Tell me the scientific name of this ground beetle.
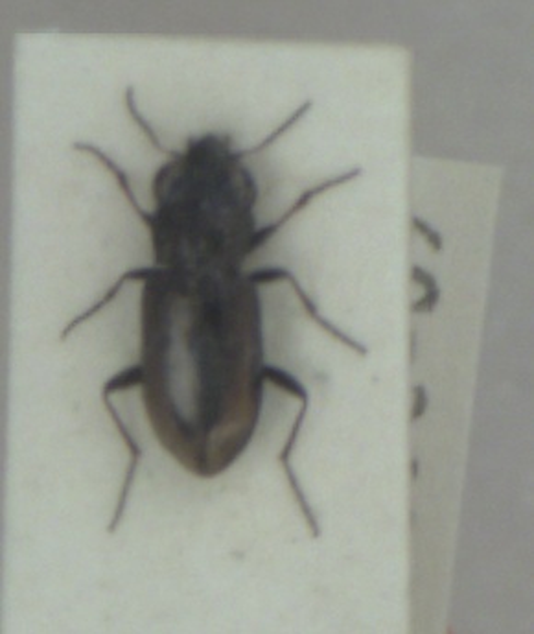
Notiophilus biguttatus
